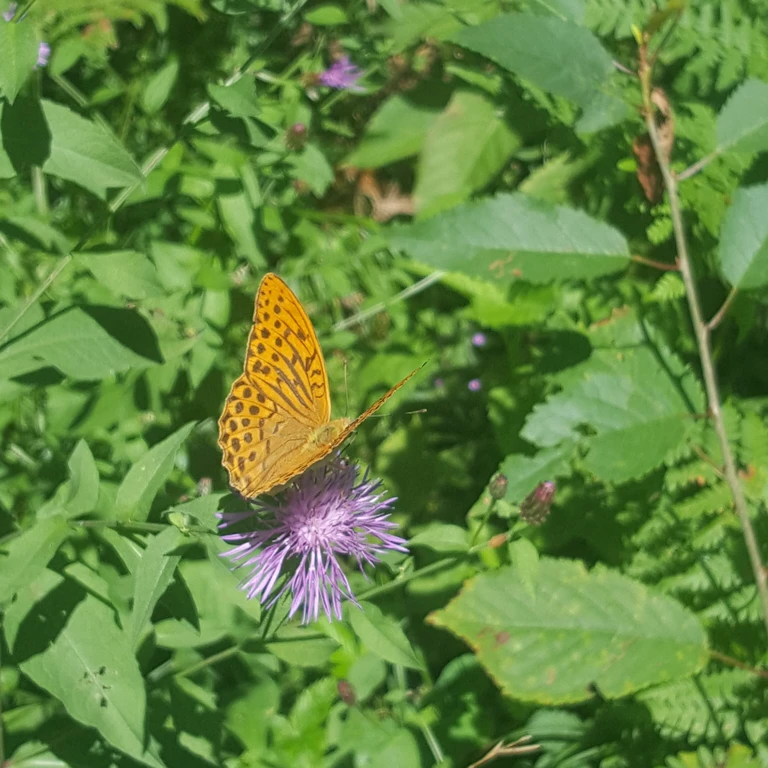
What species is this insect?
Argynnis paphia
